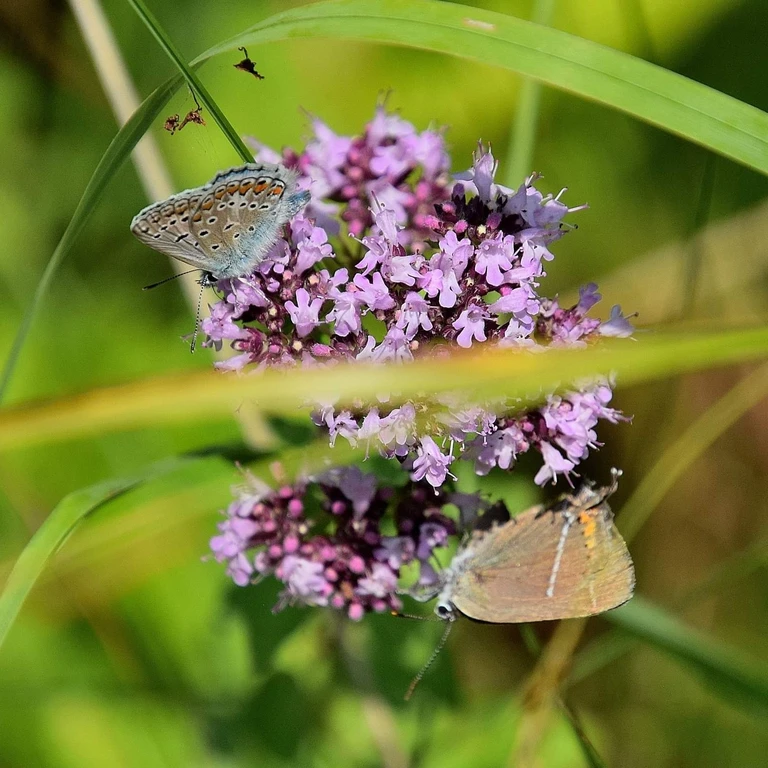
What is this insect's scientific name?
Polyommatus icarus
